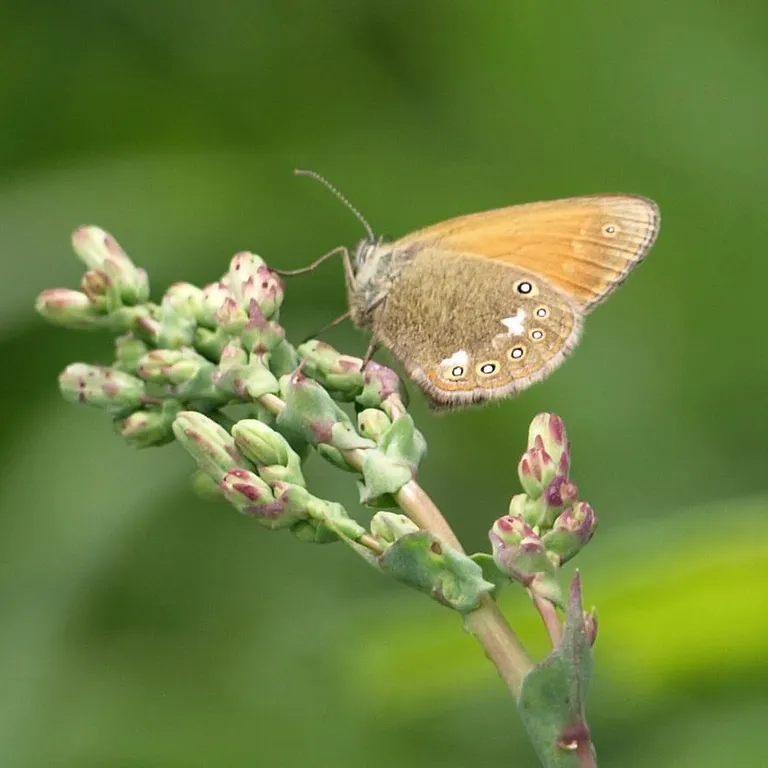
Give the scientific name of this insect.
Coenonympha glycerion (also Coenonympha iphis)
